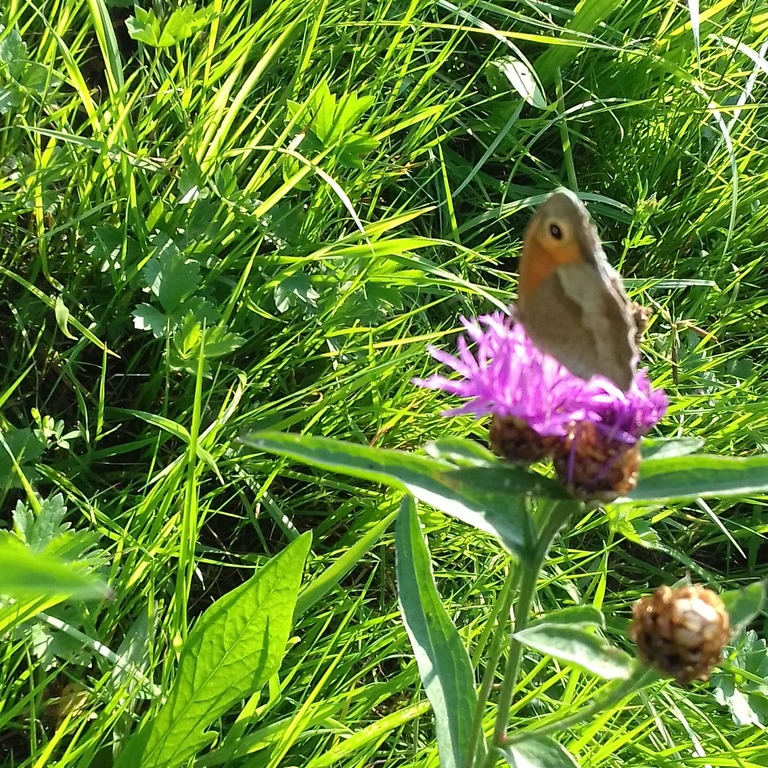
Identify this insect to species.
Maniola jurtina
